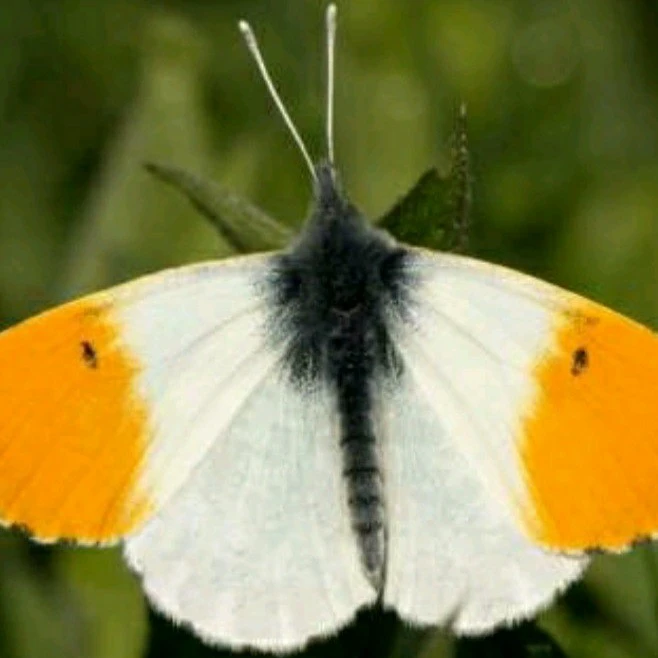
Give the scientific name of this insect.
Anthocharis cardamines
